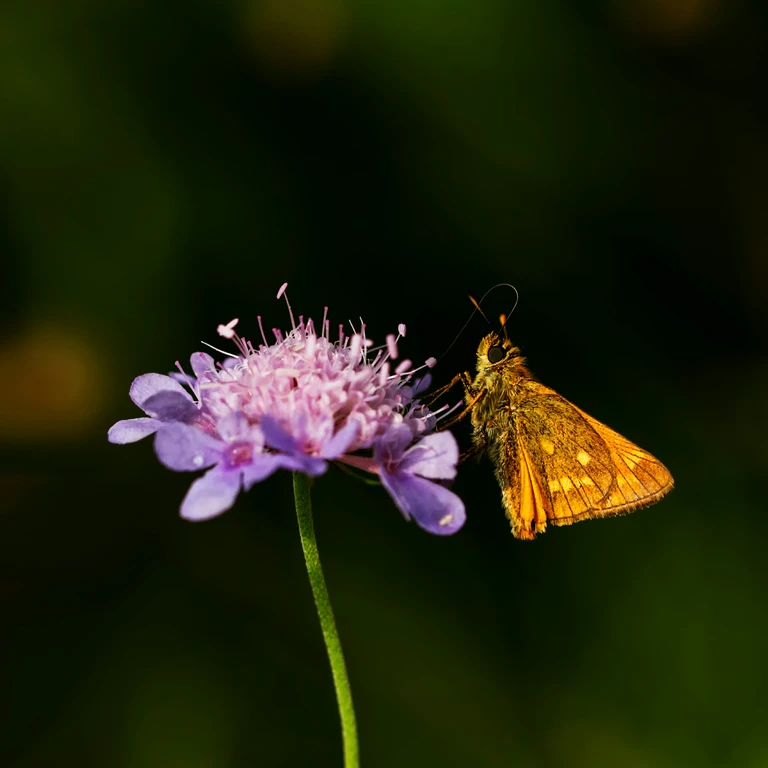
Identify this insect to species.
Ochlodes sylvanus (also Ochlodes venata)
